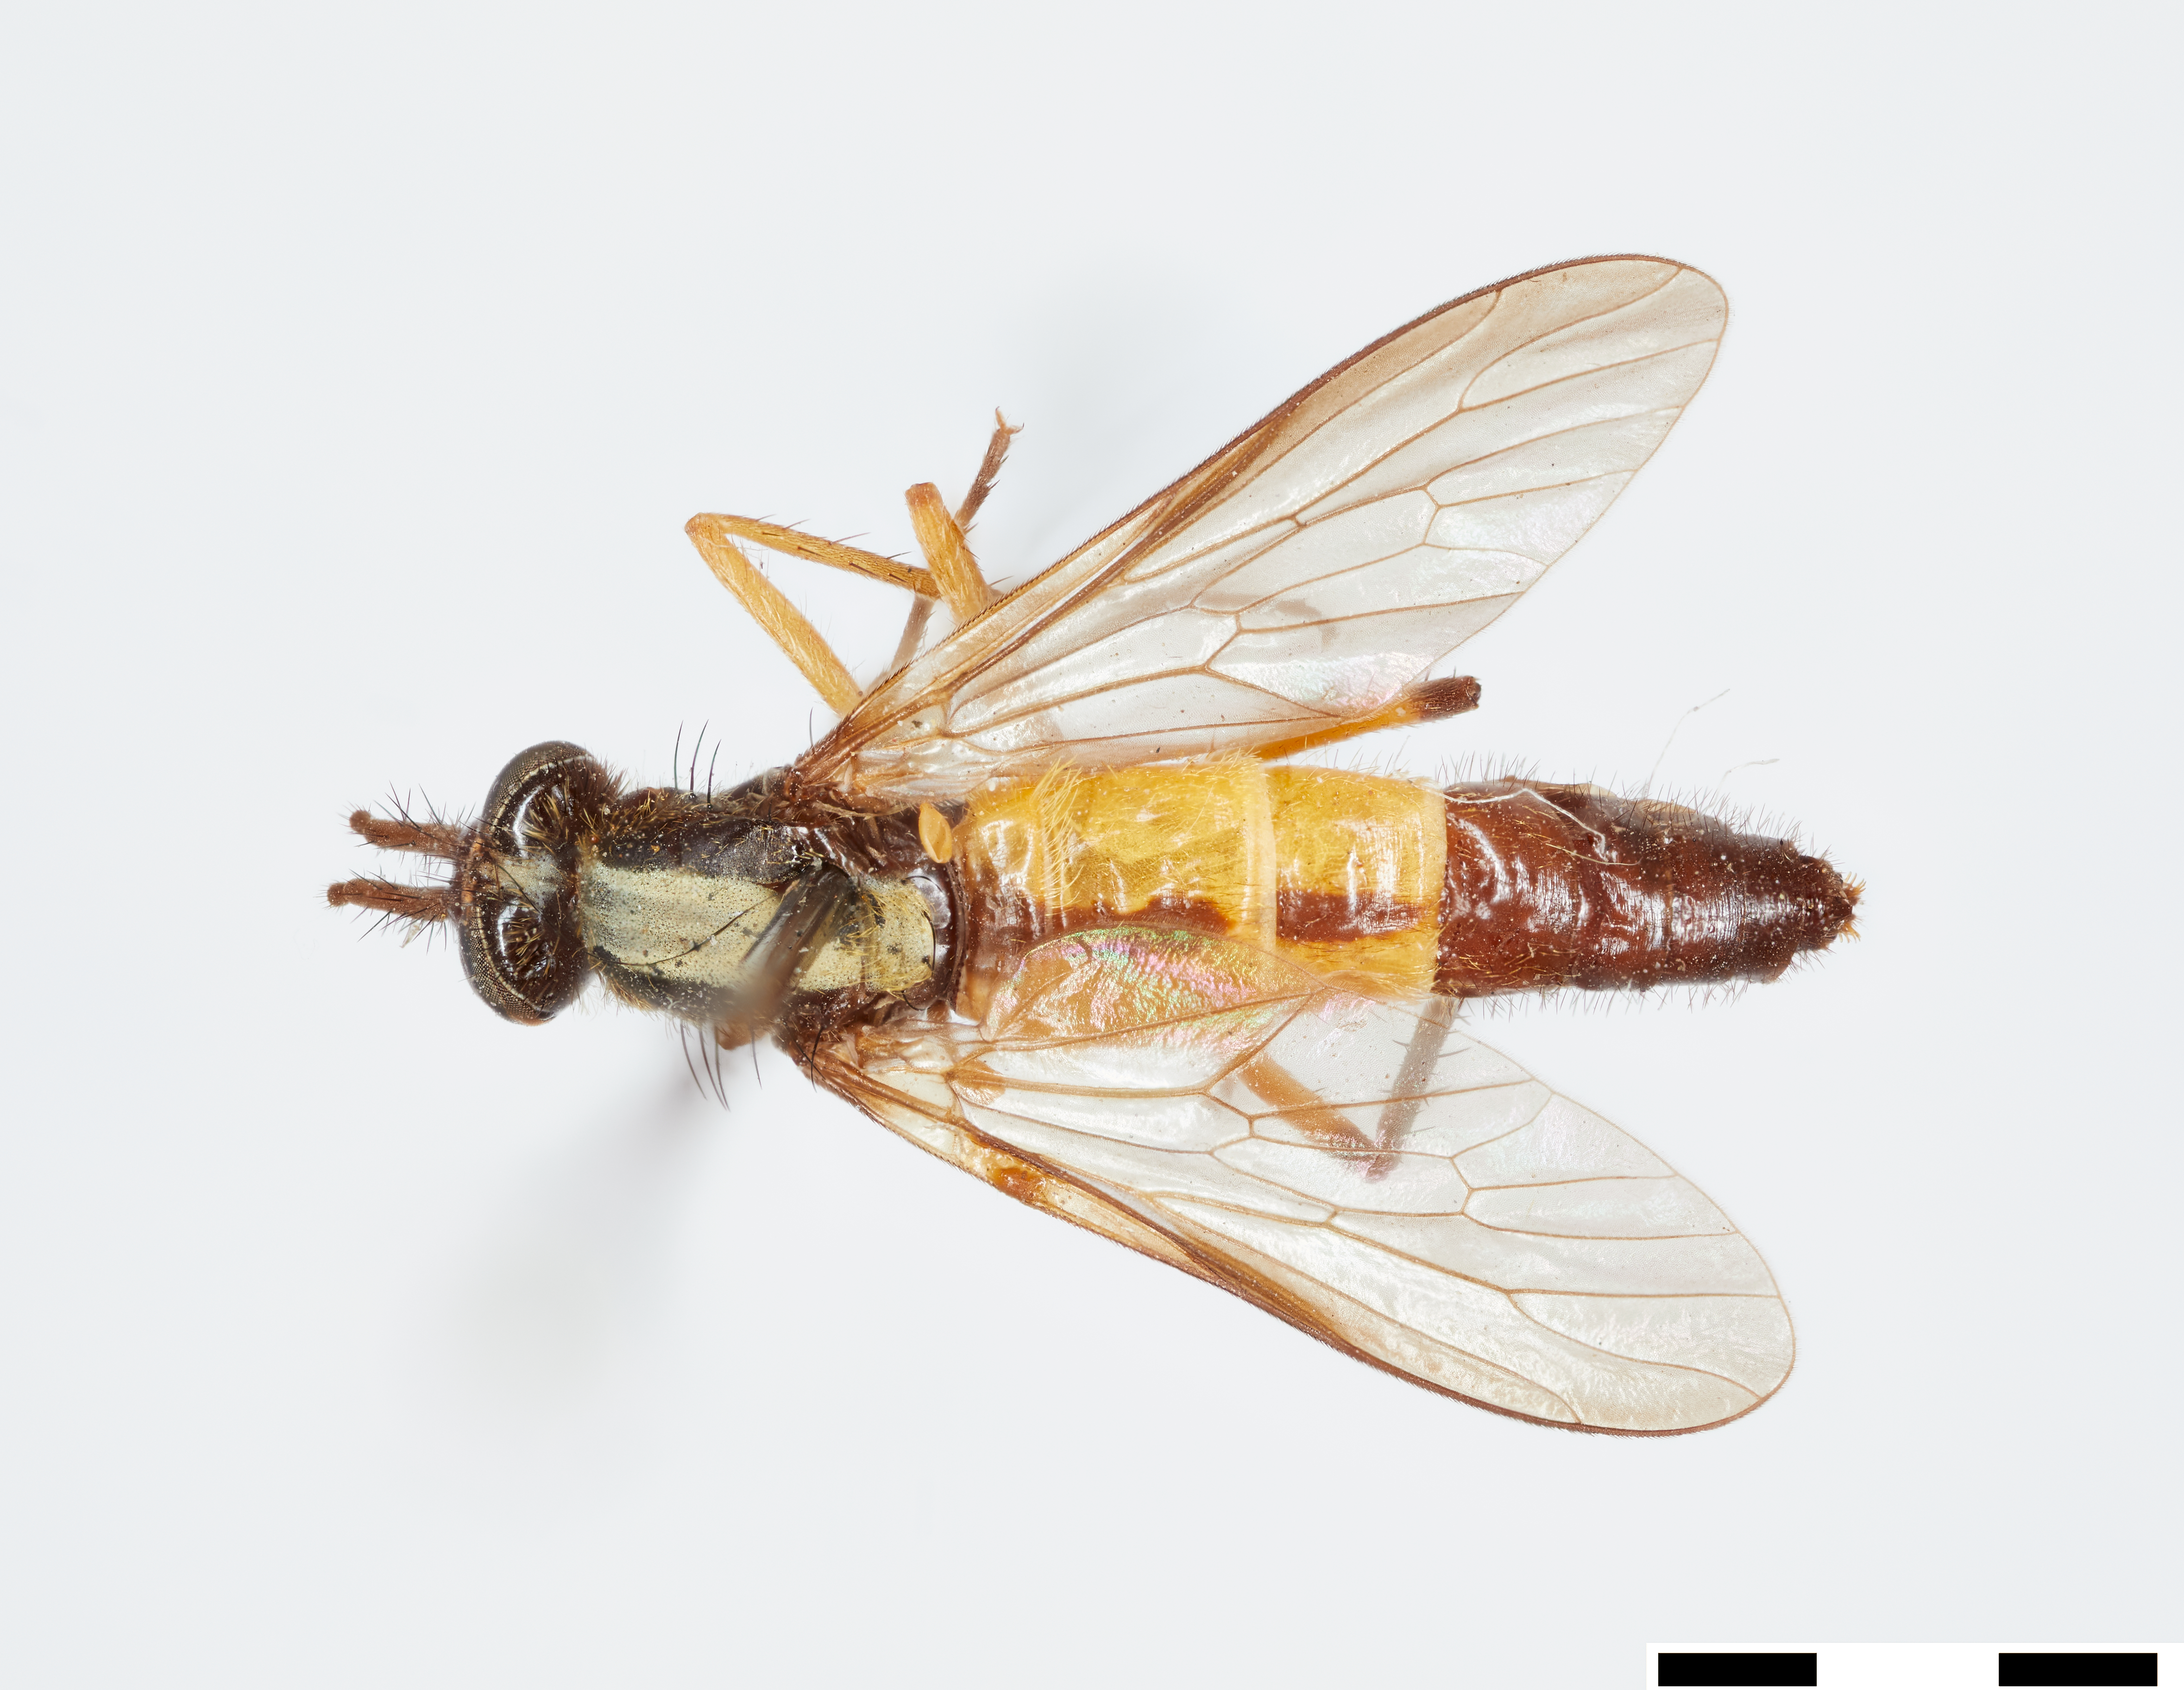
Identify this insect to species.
Xestomyzina aureostriata
